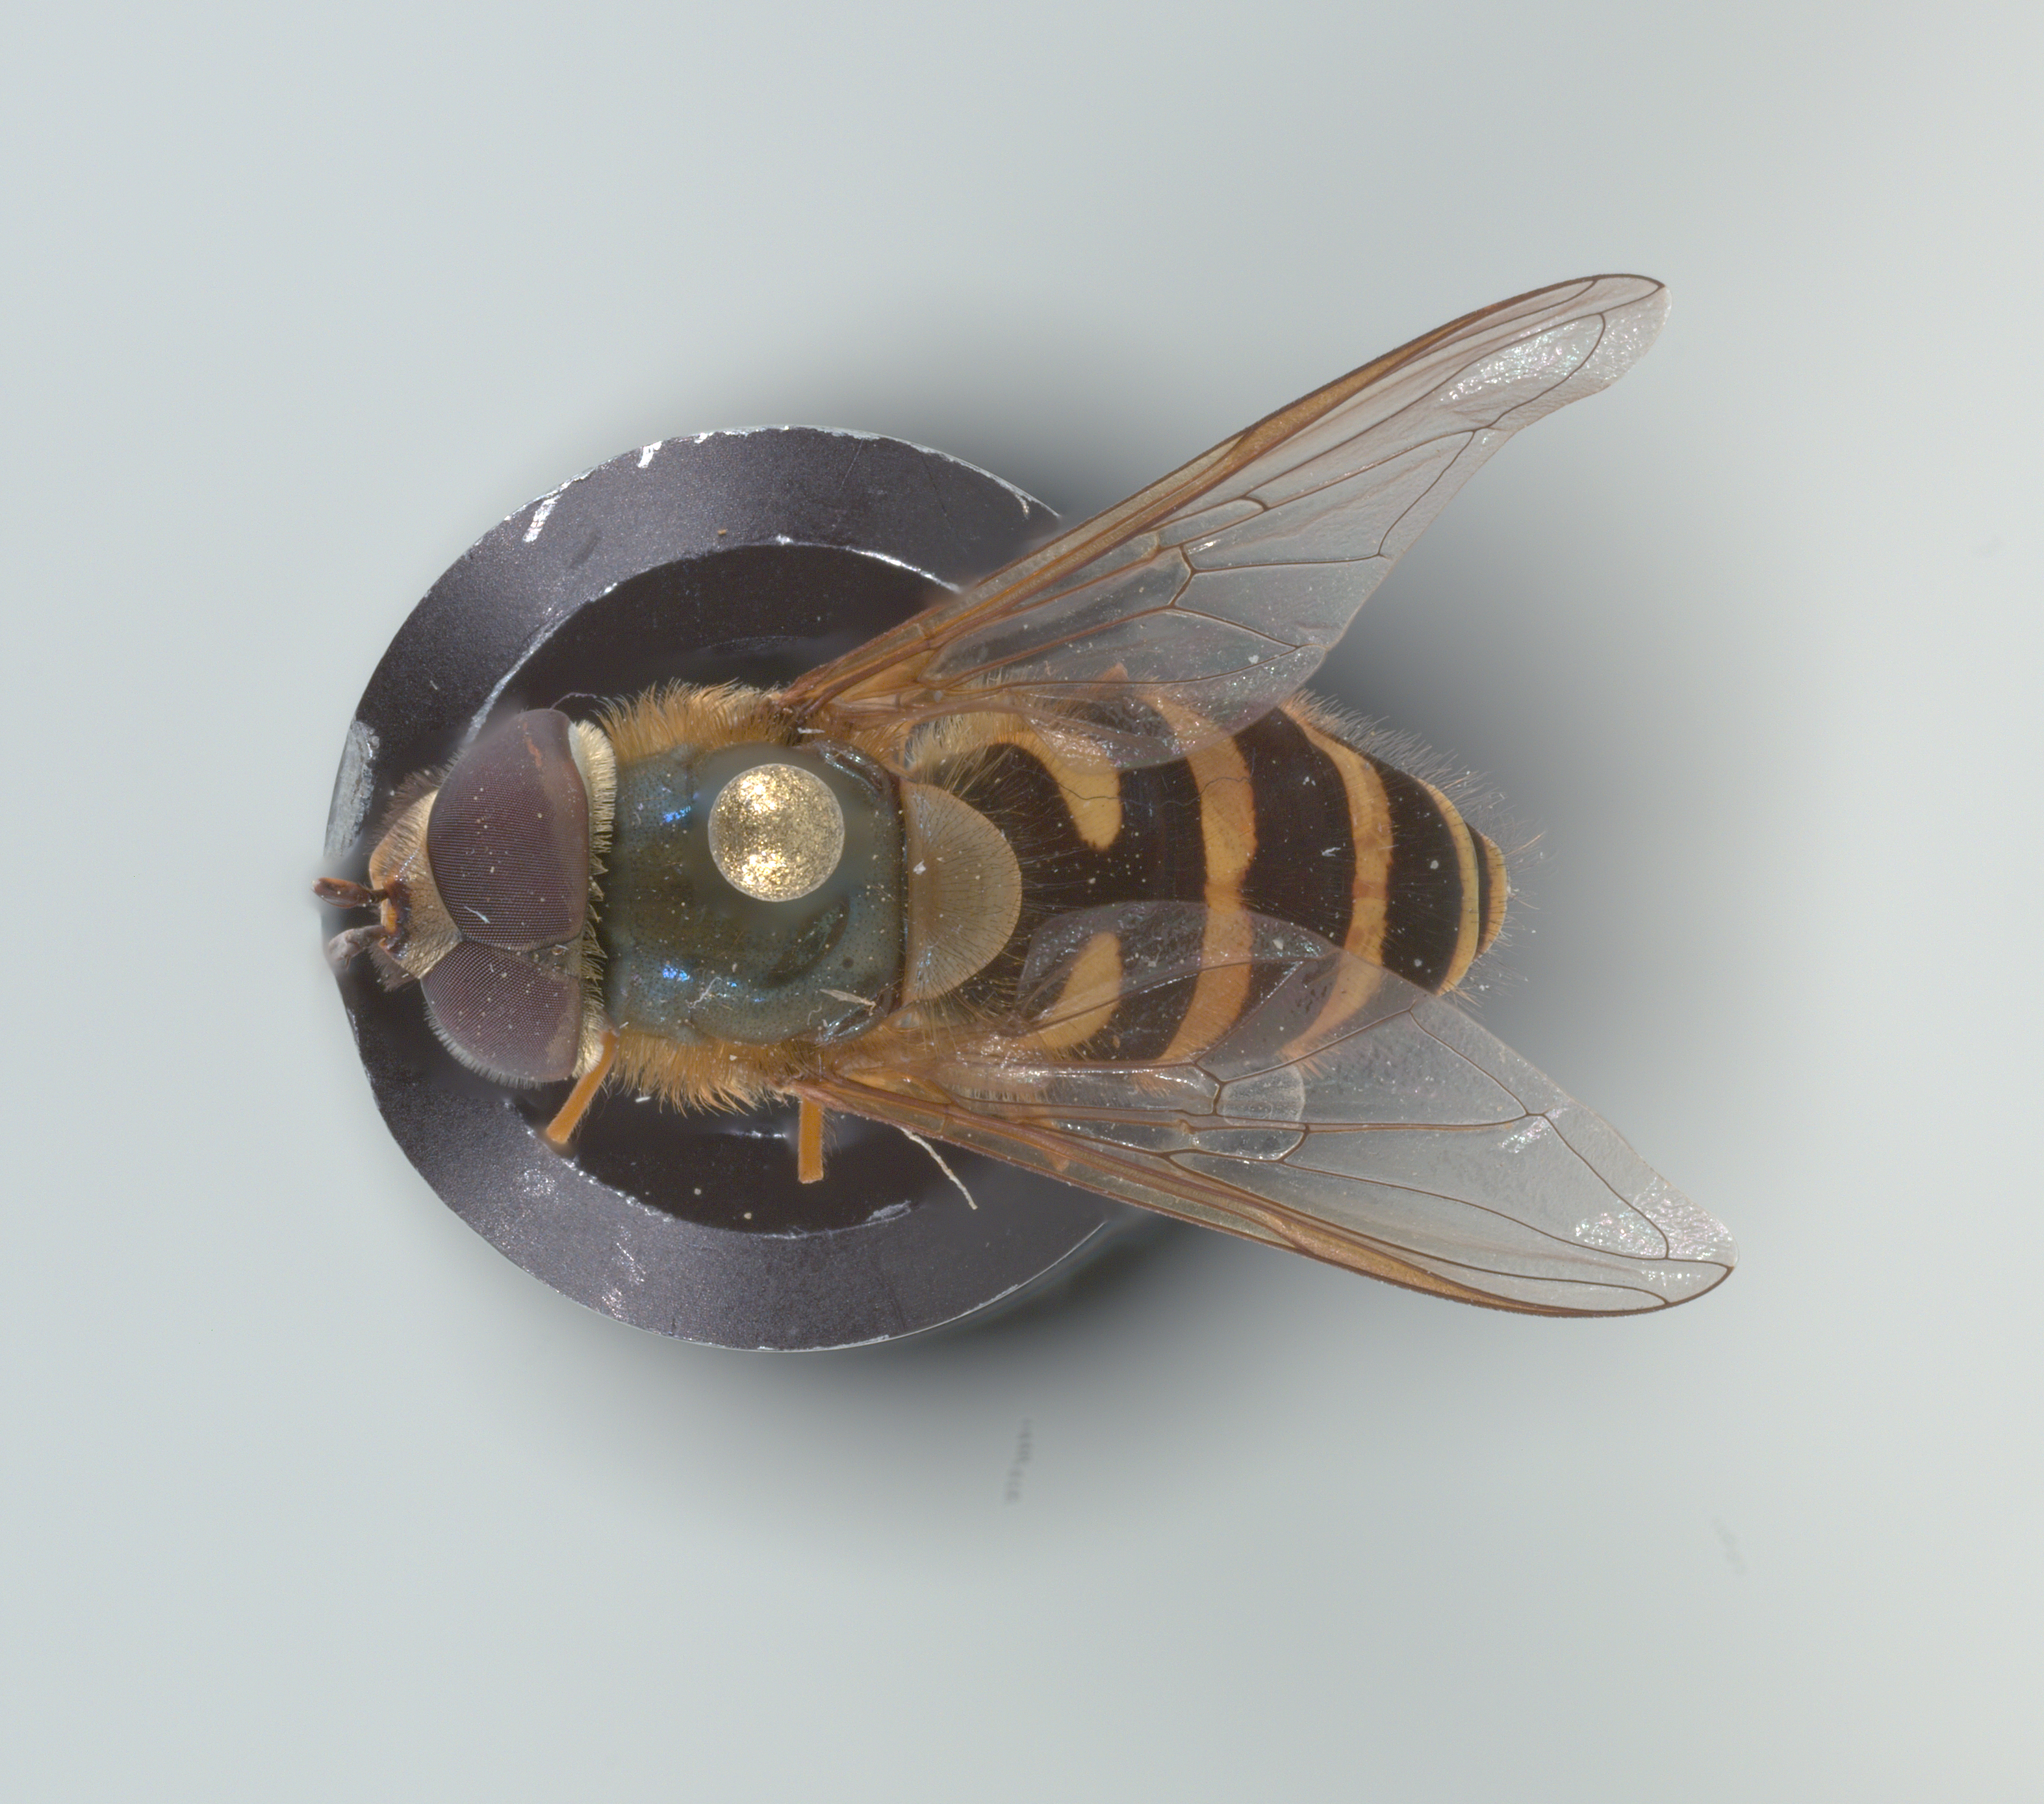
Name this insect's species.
Syrphus torvus
